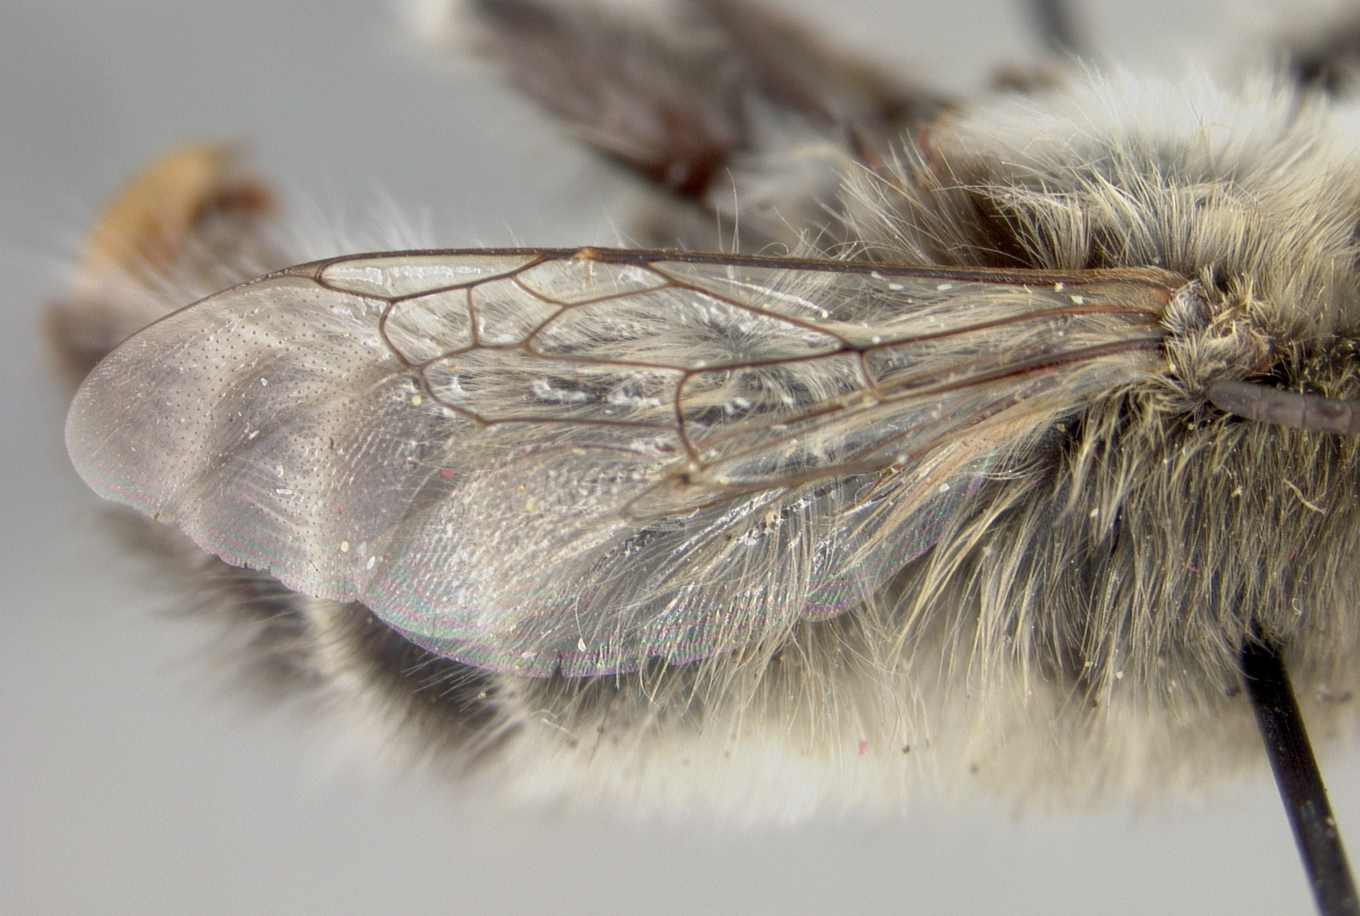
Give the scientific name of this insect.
Anthophora leucorhina
